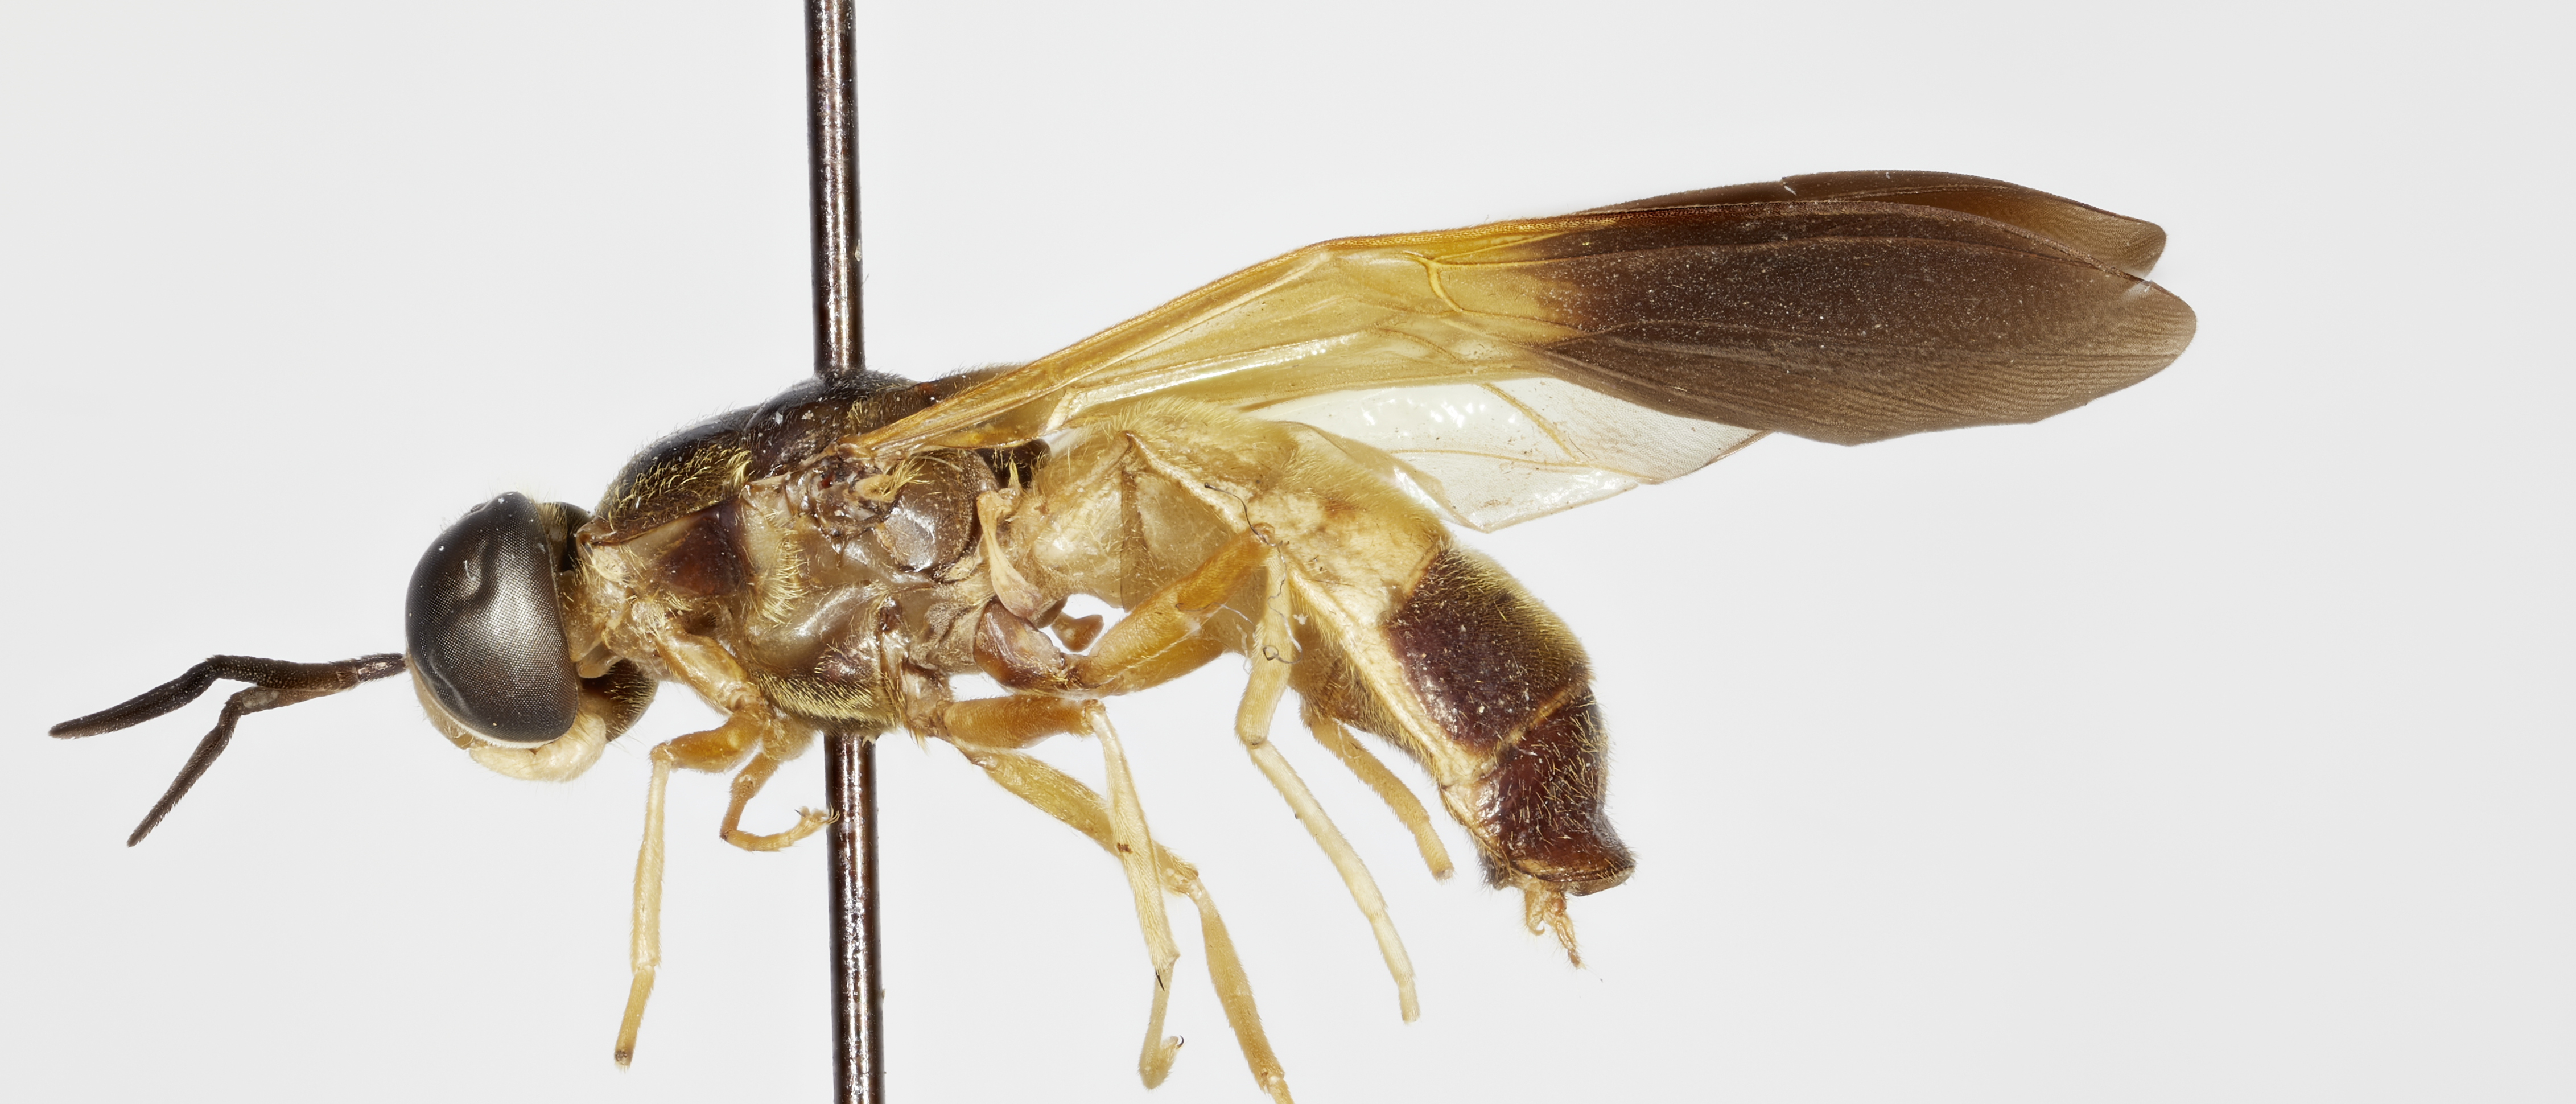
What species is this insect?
Hermetia cingulatus
